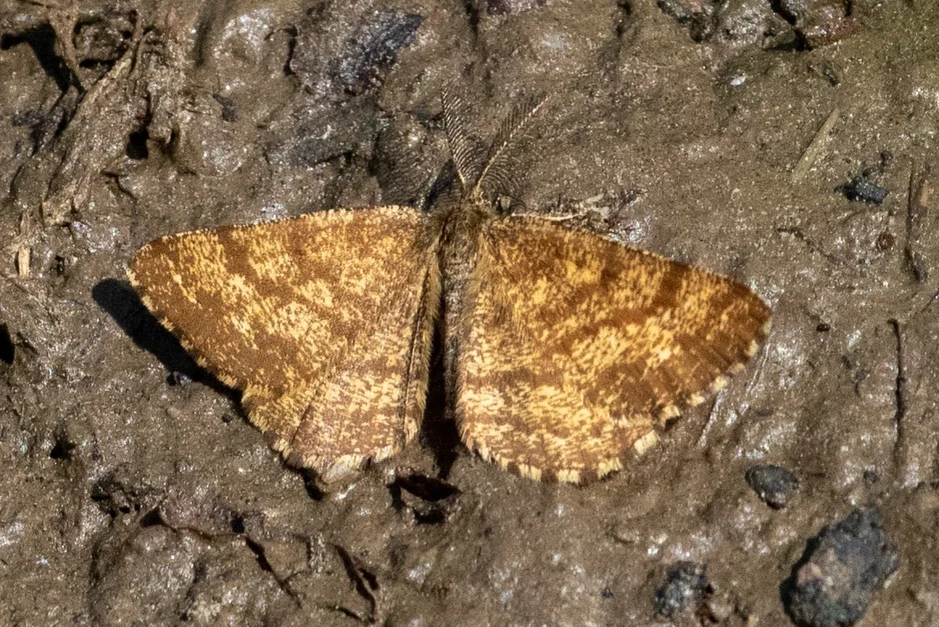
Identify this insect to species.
Ematurga atomaria
